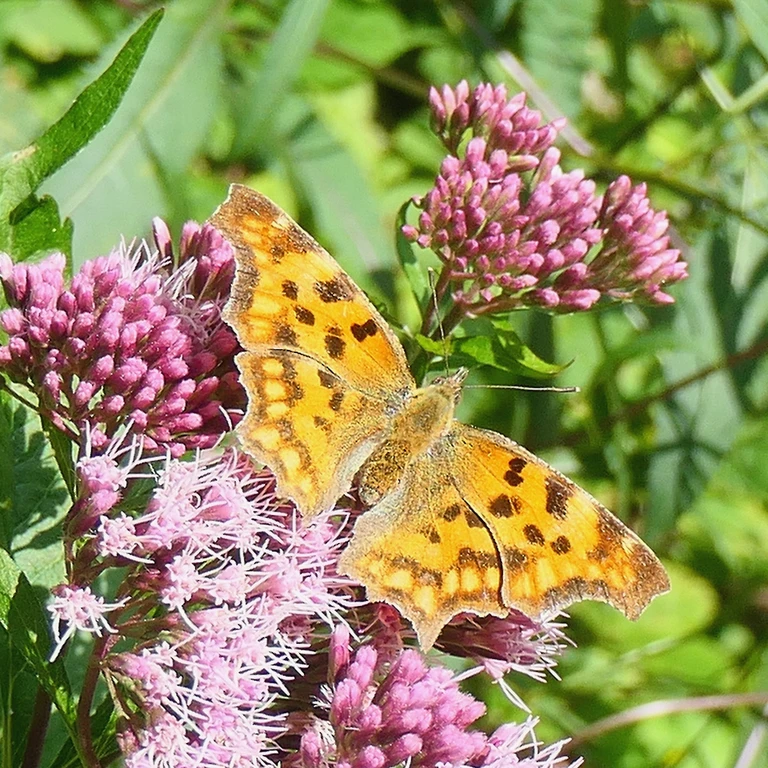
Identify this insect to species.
Polygonia c-album
